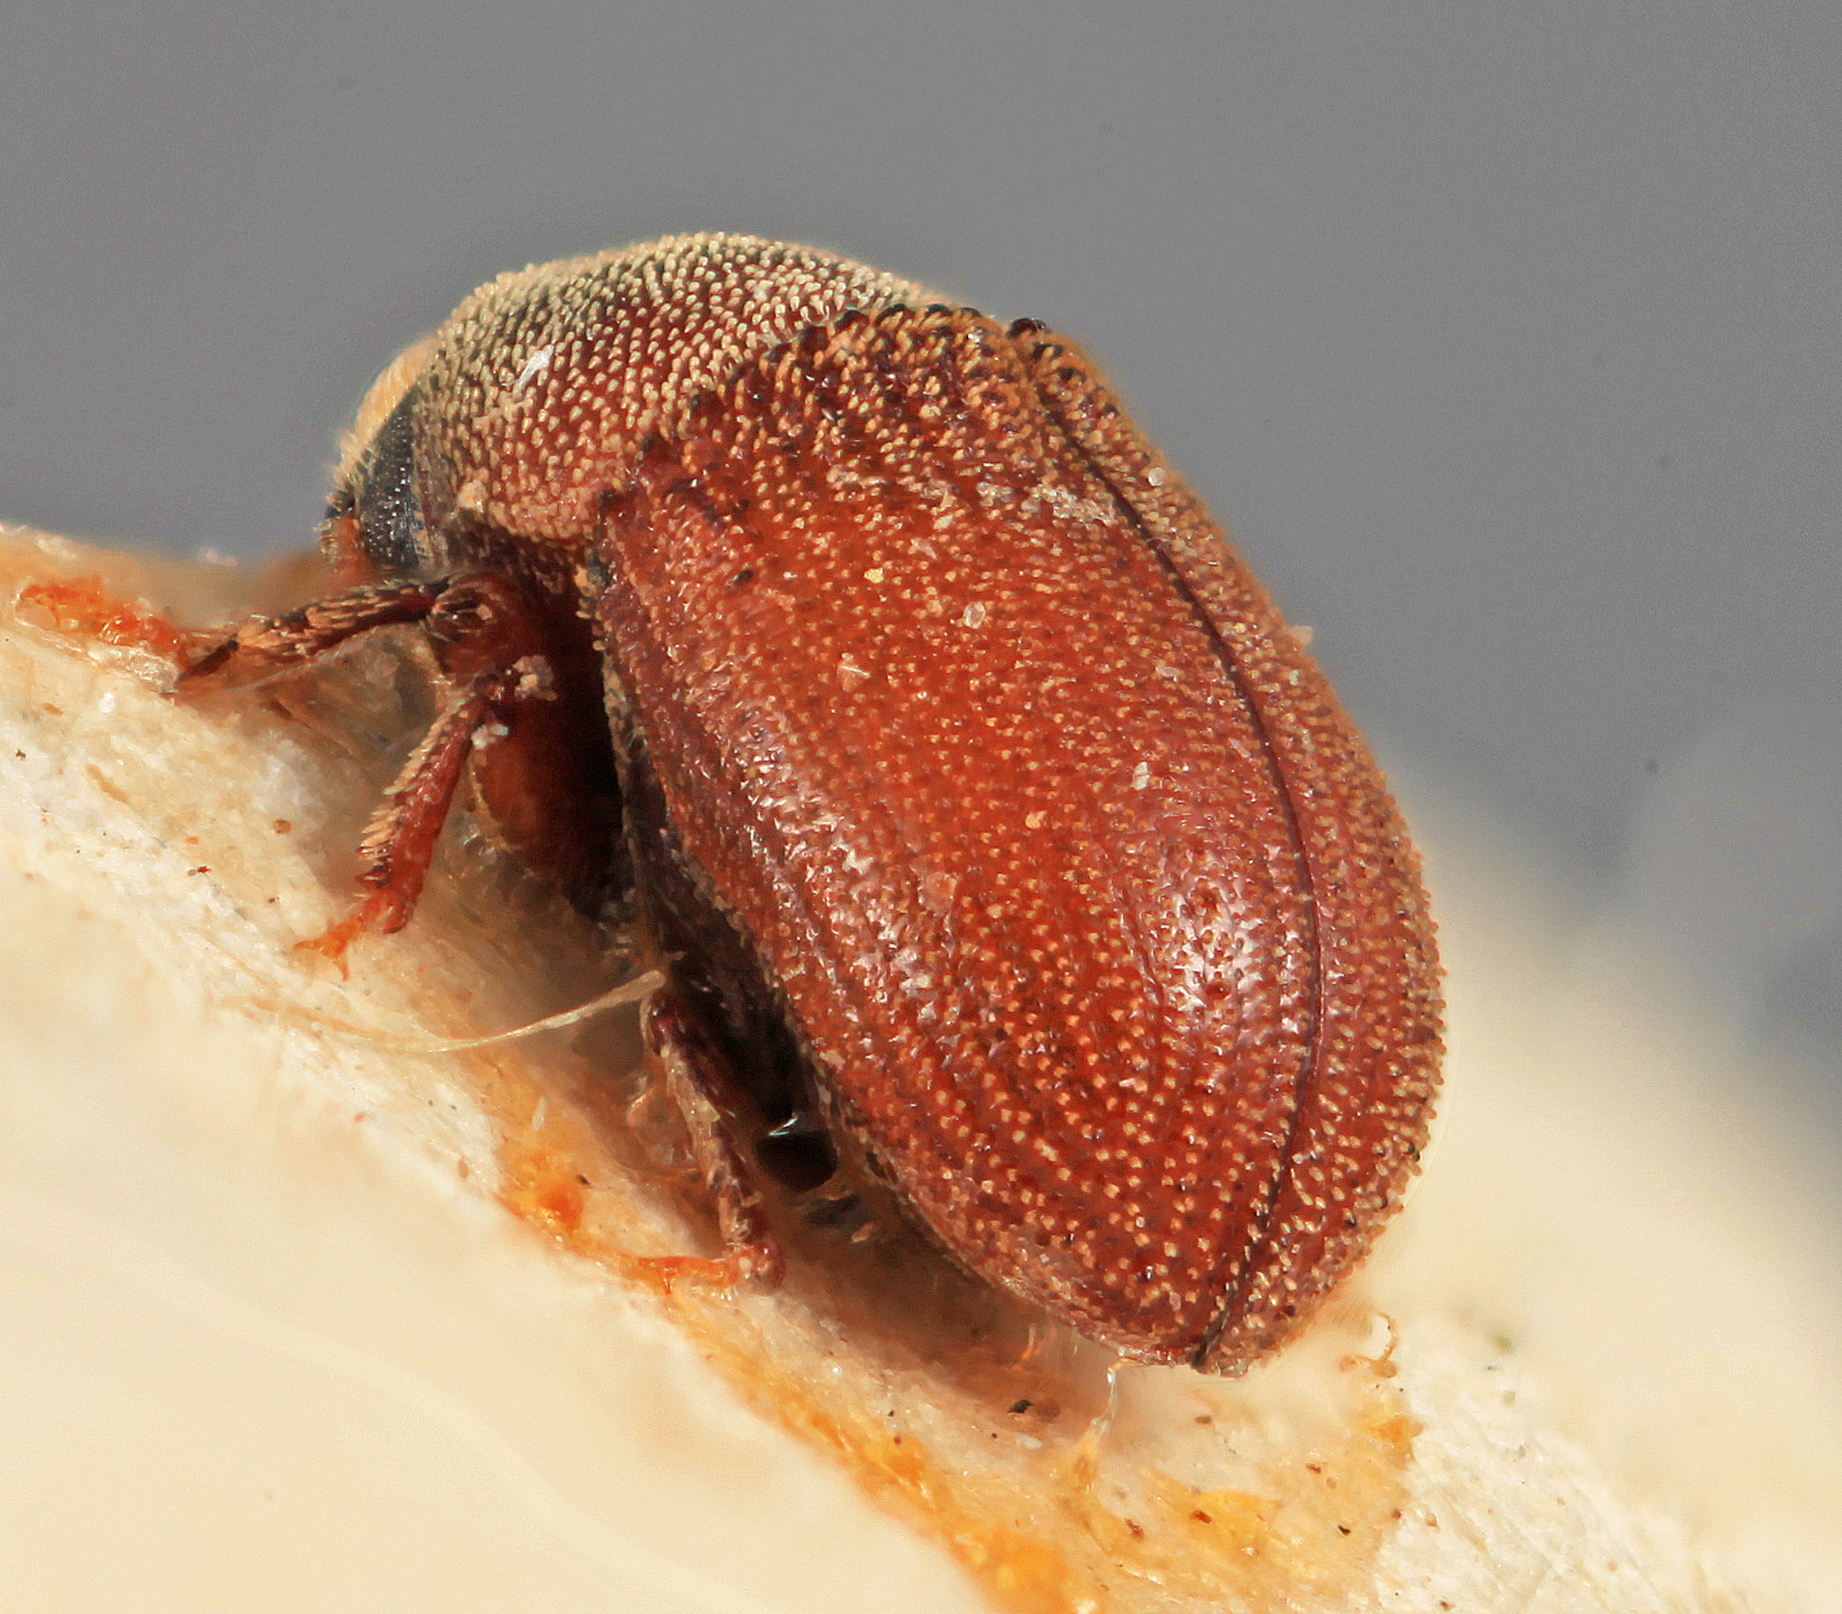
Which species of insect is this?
Carphoborus latus
